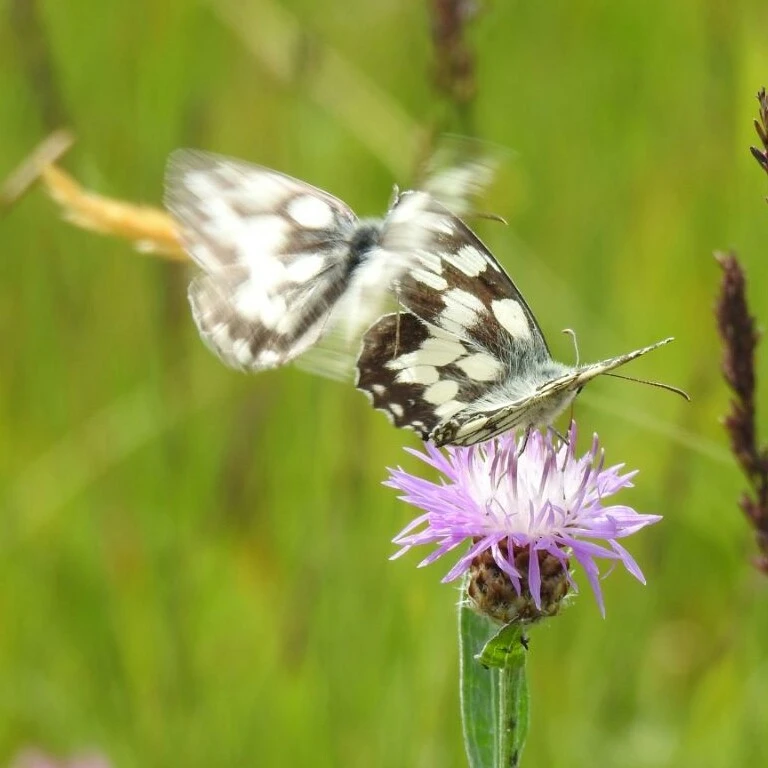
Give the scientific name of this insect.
Melanargia galathea
